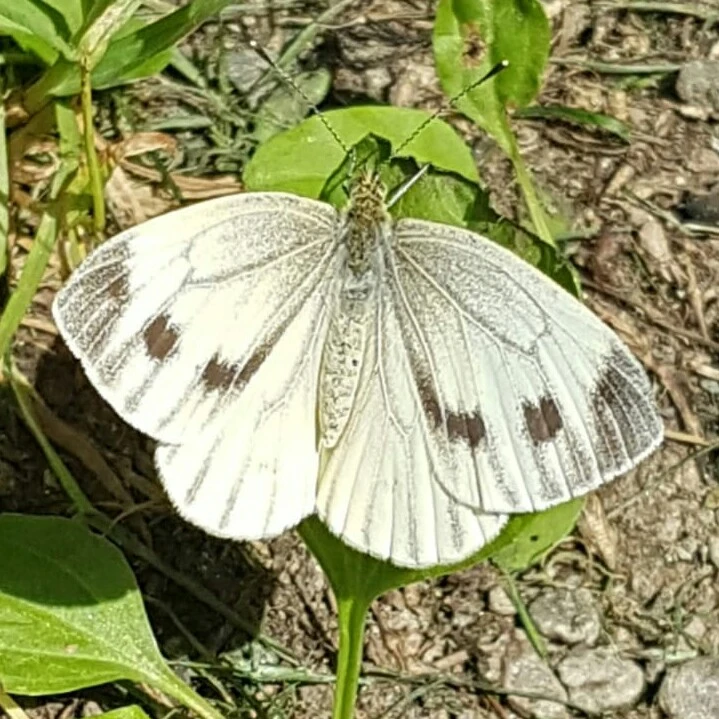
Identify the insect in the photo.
Pieris bryoniae
